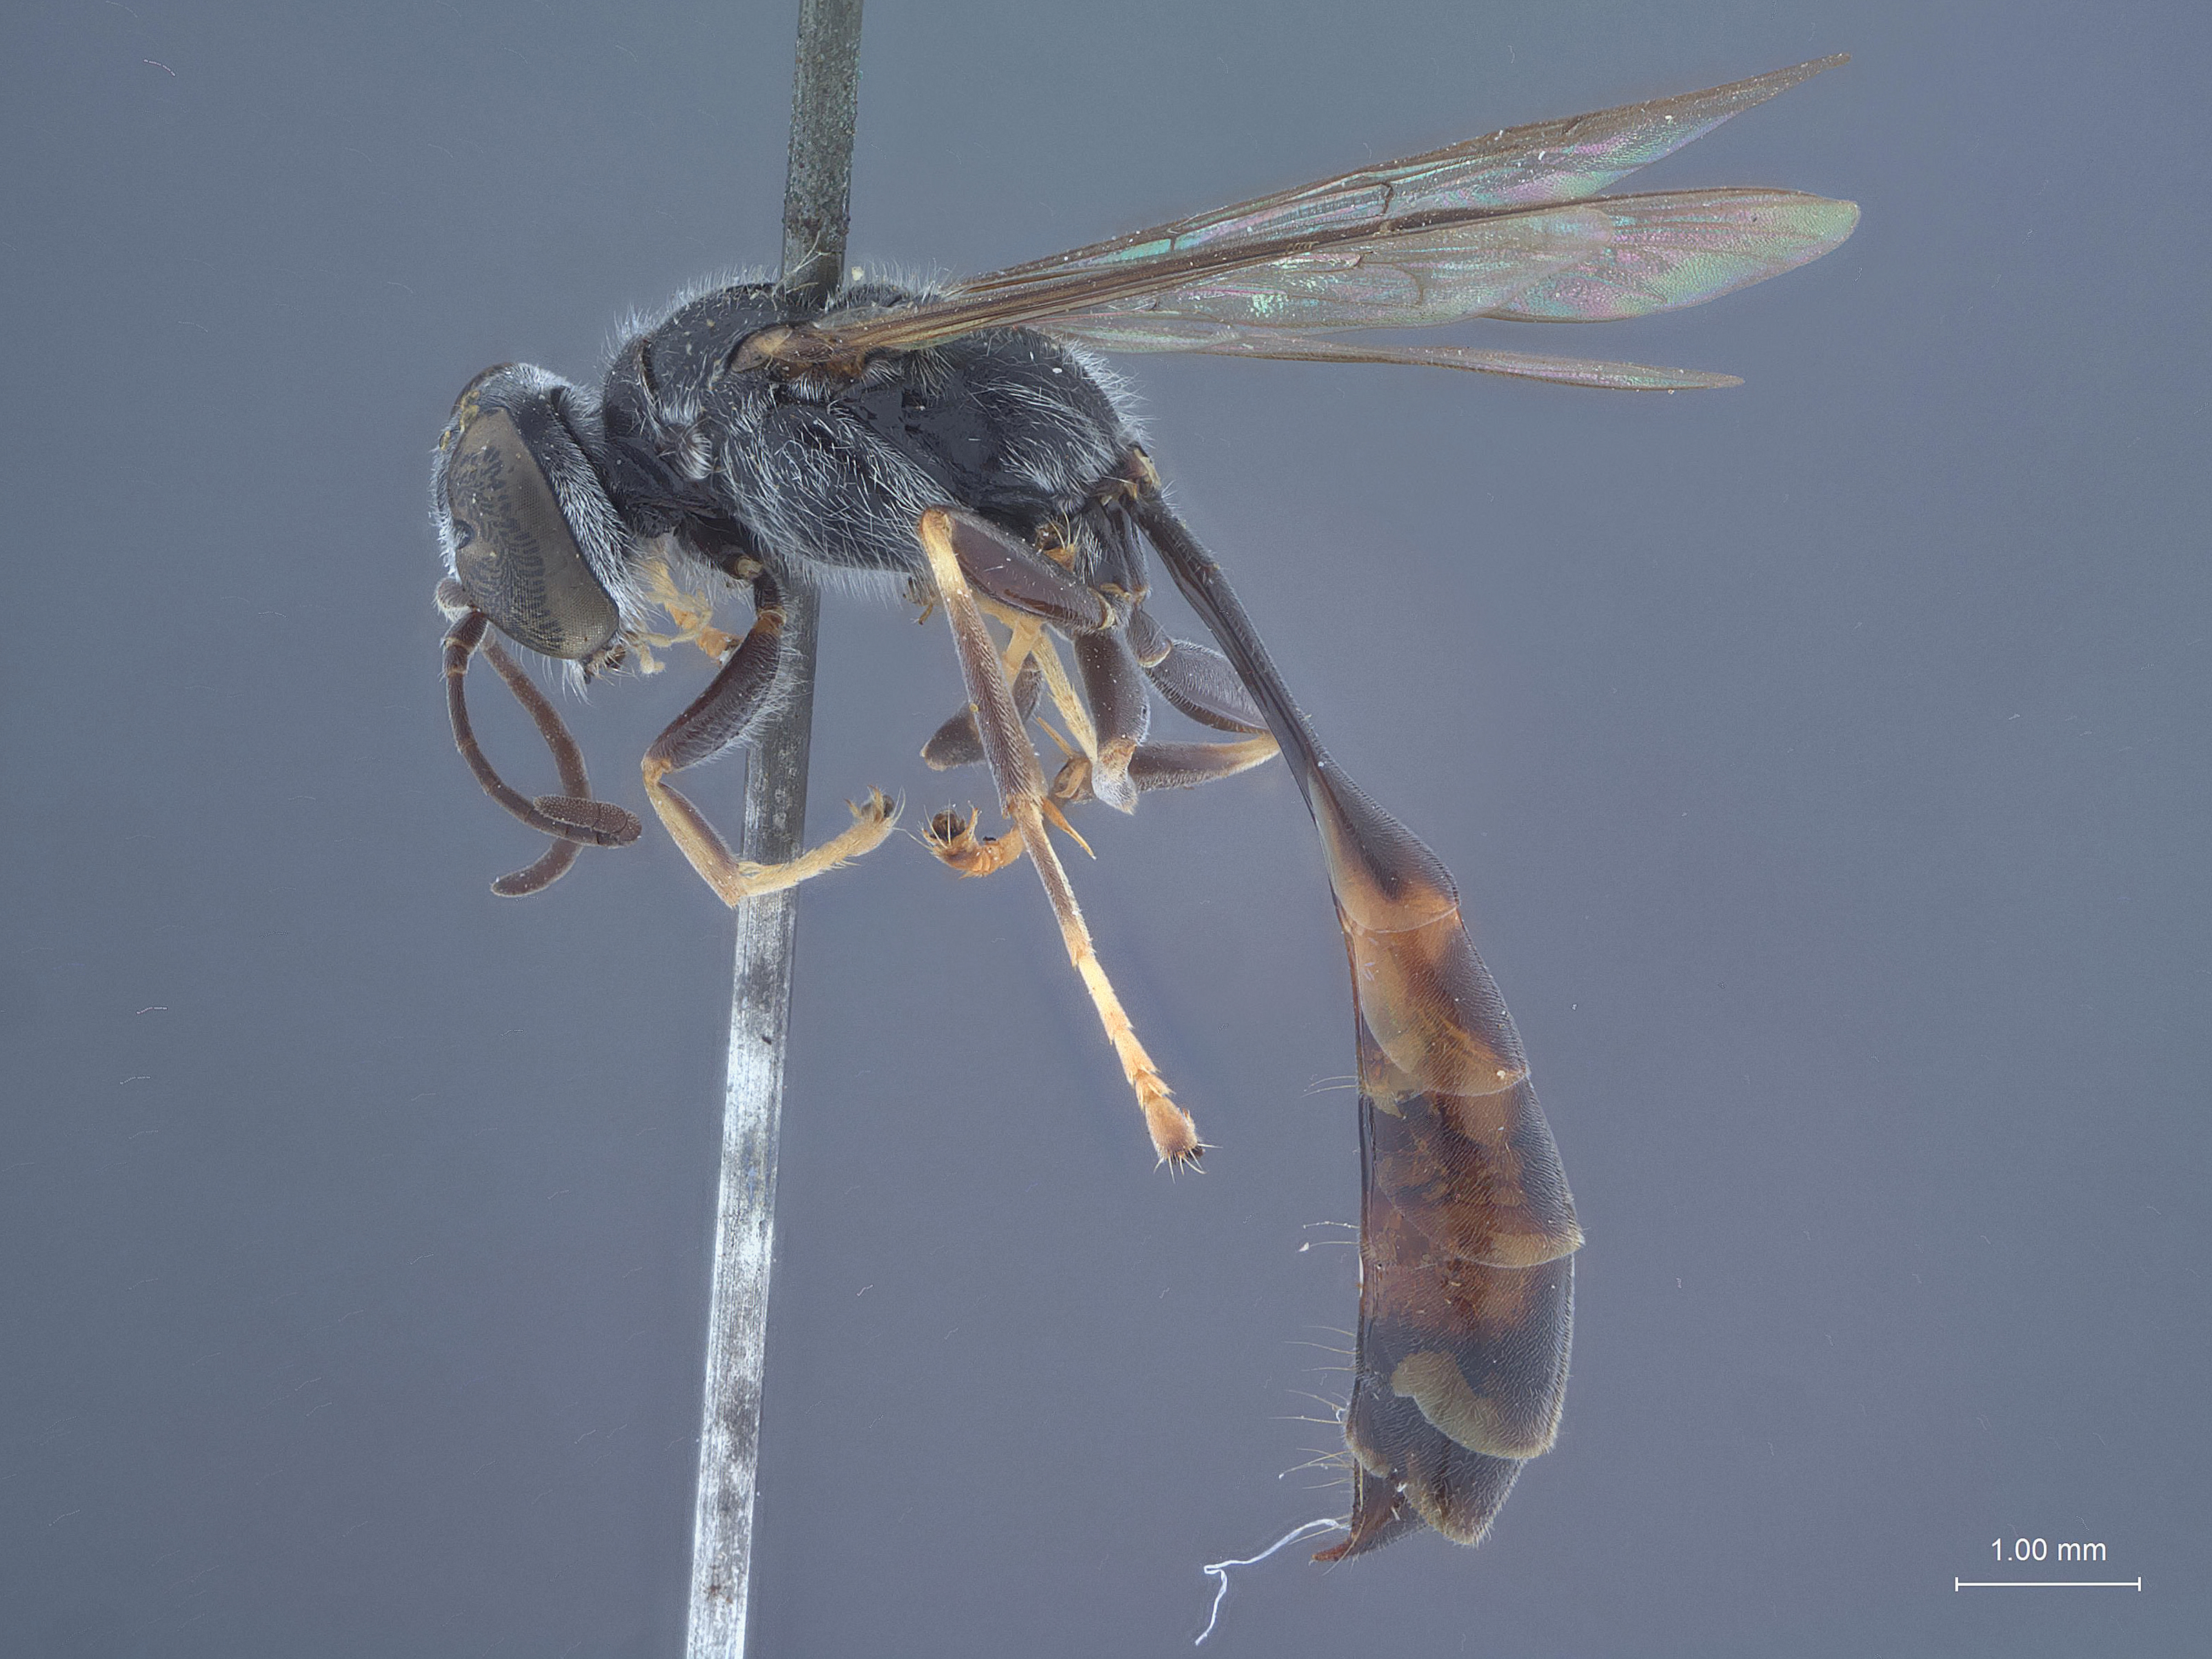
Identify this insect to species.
Trypoxylon rohweriellum
